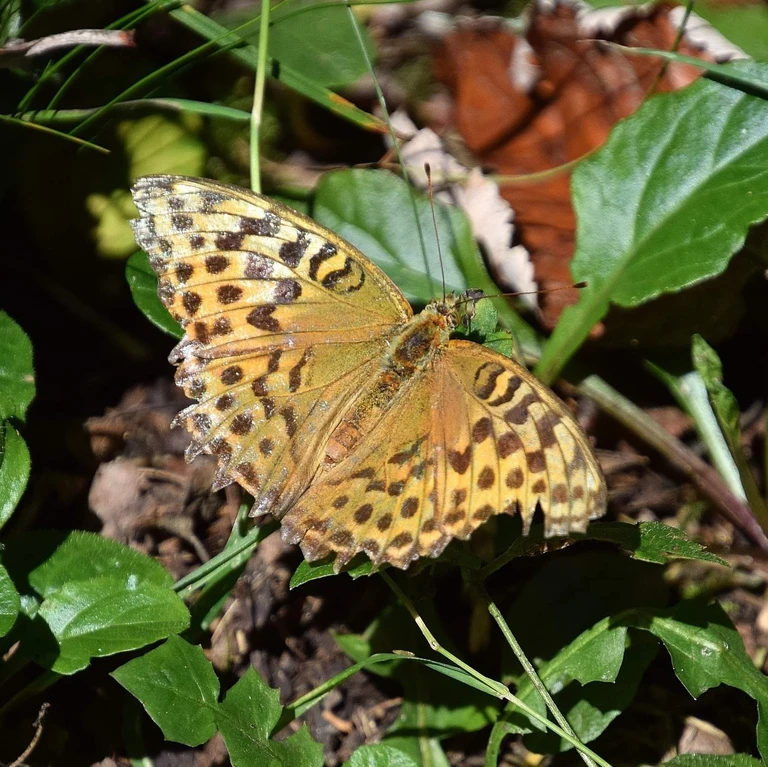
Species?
Argynnis paphia
